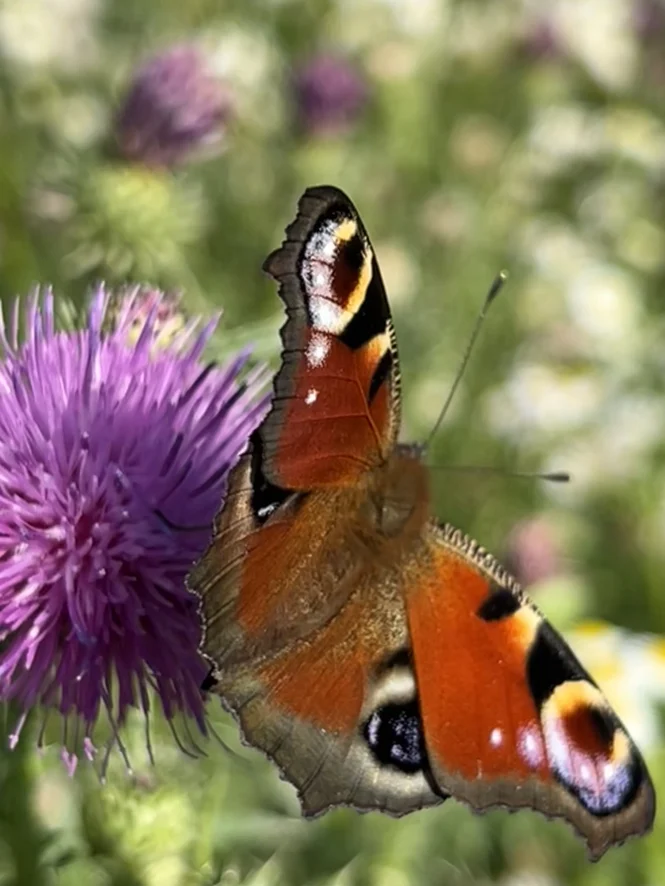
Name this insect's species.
Aglais io
